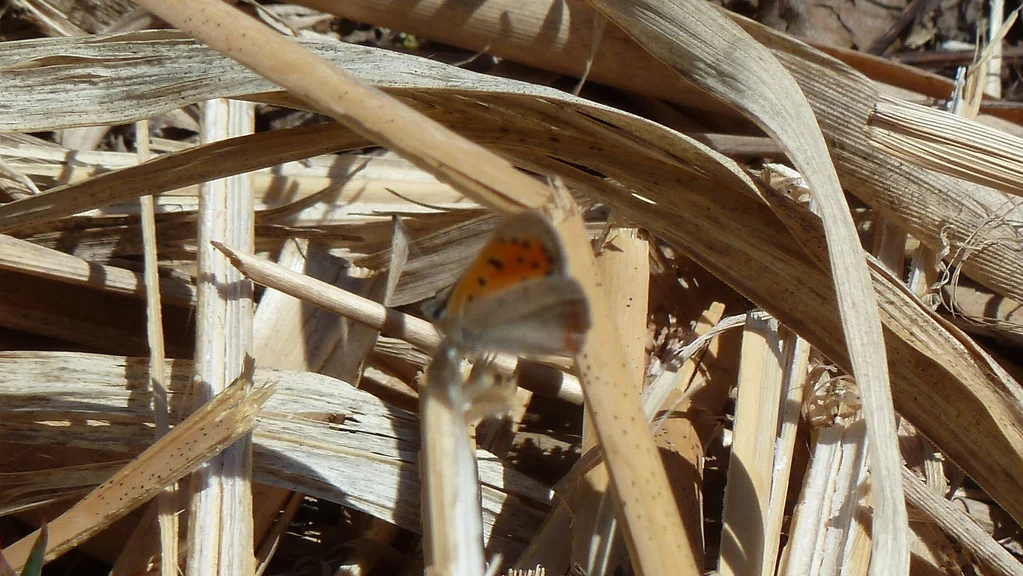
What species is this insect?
Lycaena phlaeas
